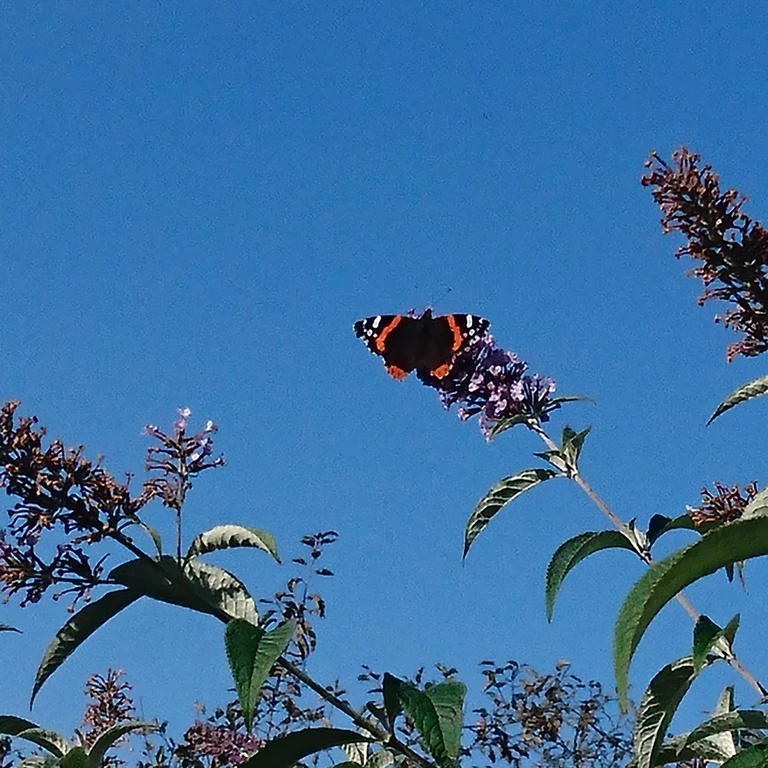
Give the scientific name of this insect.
Vanessa atalanta
